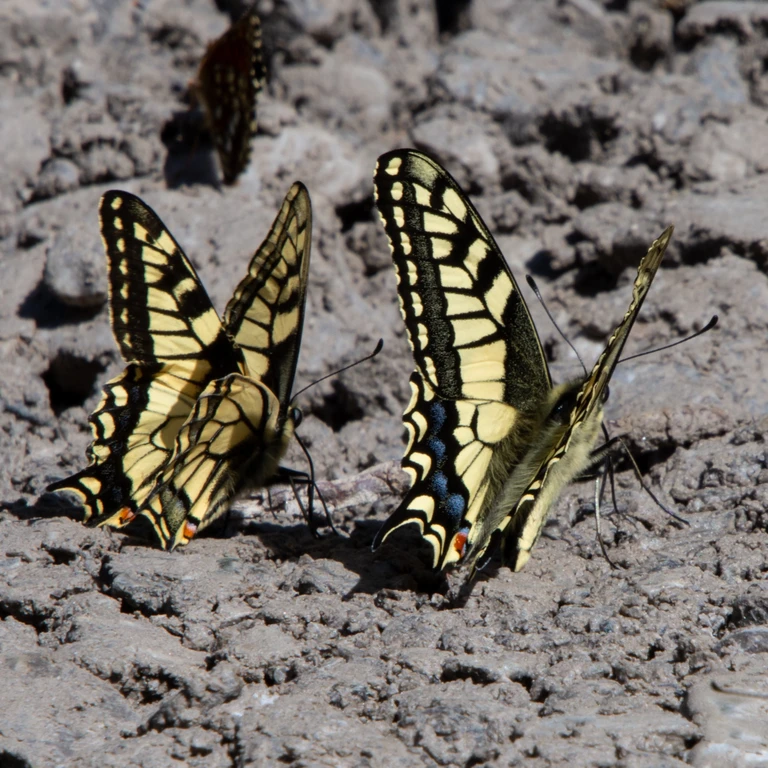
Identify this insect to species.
Papilio machaon
